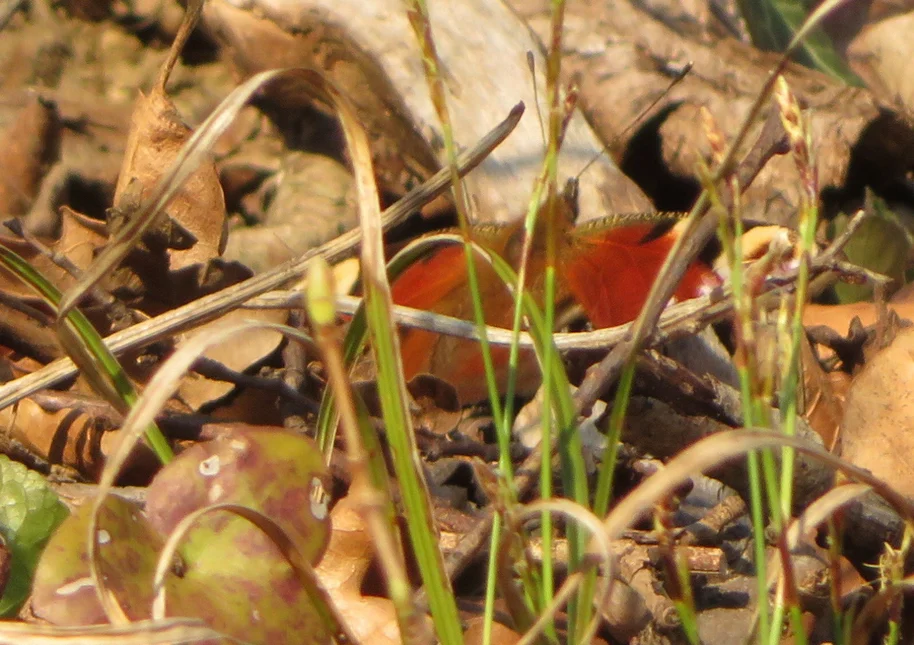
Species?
Aglais io
